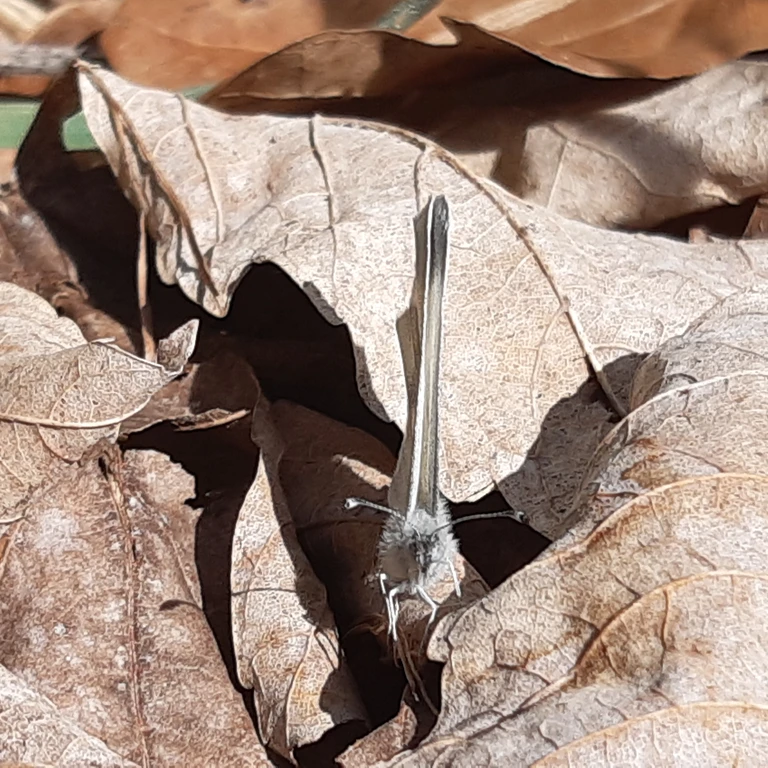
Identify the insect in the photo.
Leptidea sinapis/juvernica
